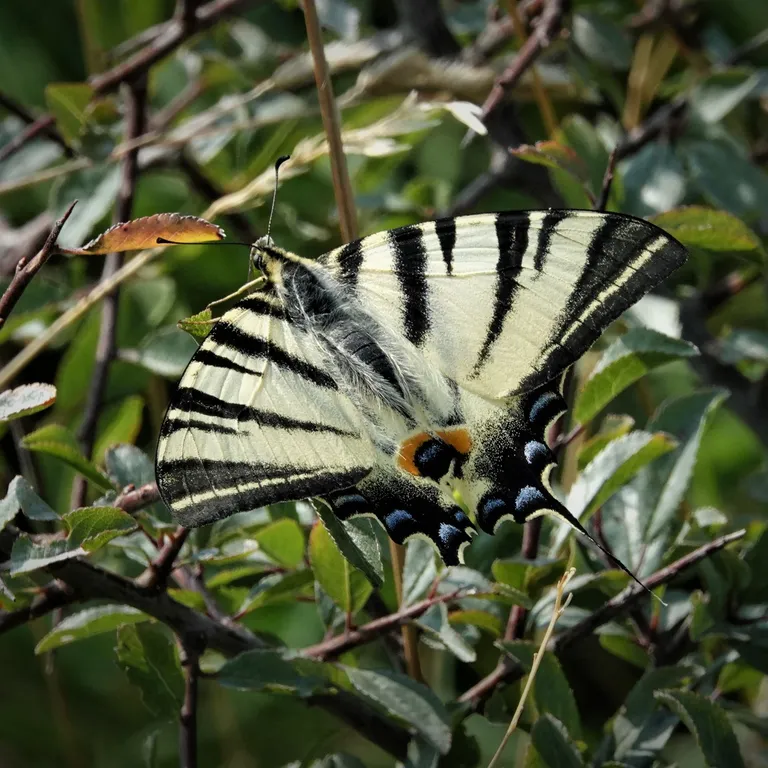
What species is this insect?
Iphiclides podalirius
